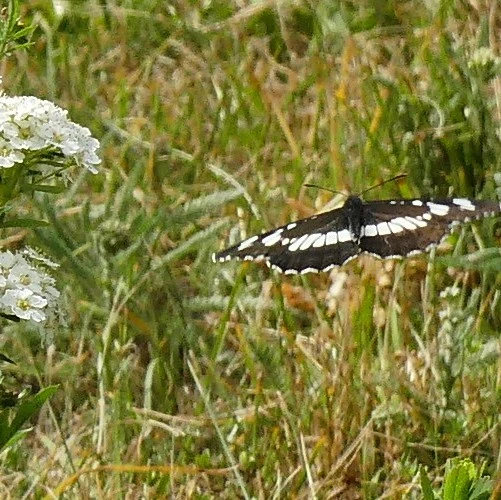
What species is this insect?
Neptis rivularis
